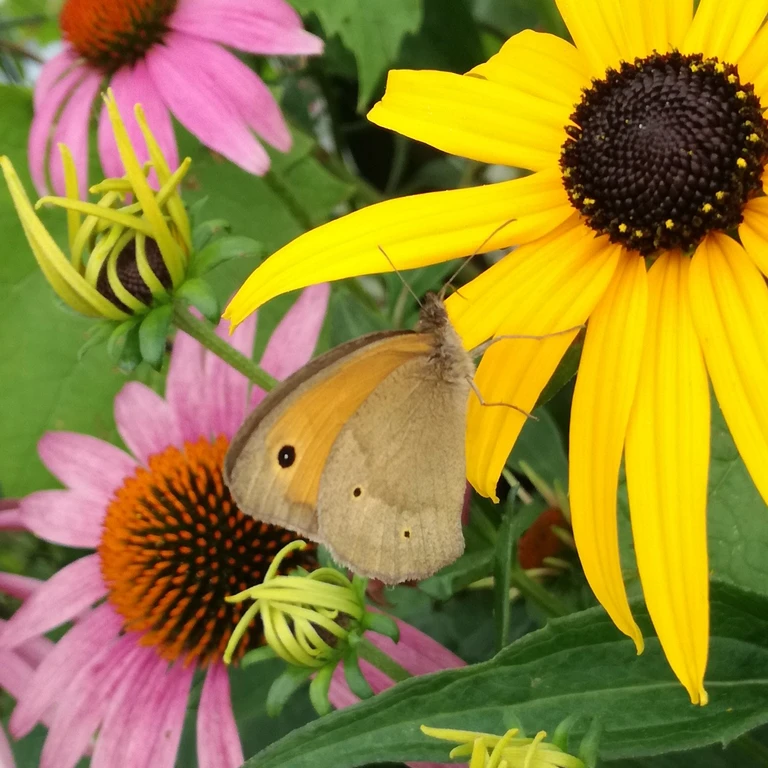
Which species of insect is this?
Maniola jurtina
